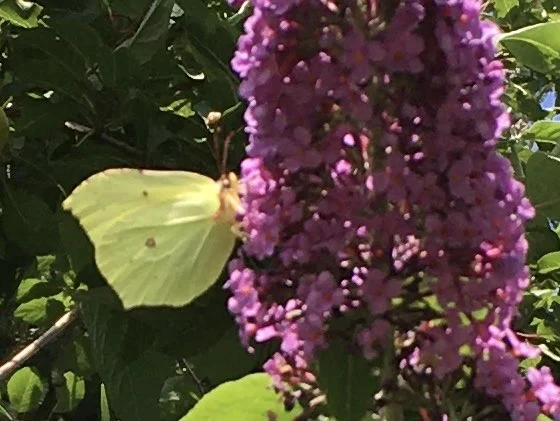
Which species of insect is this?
Gonepteryx rhamni
